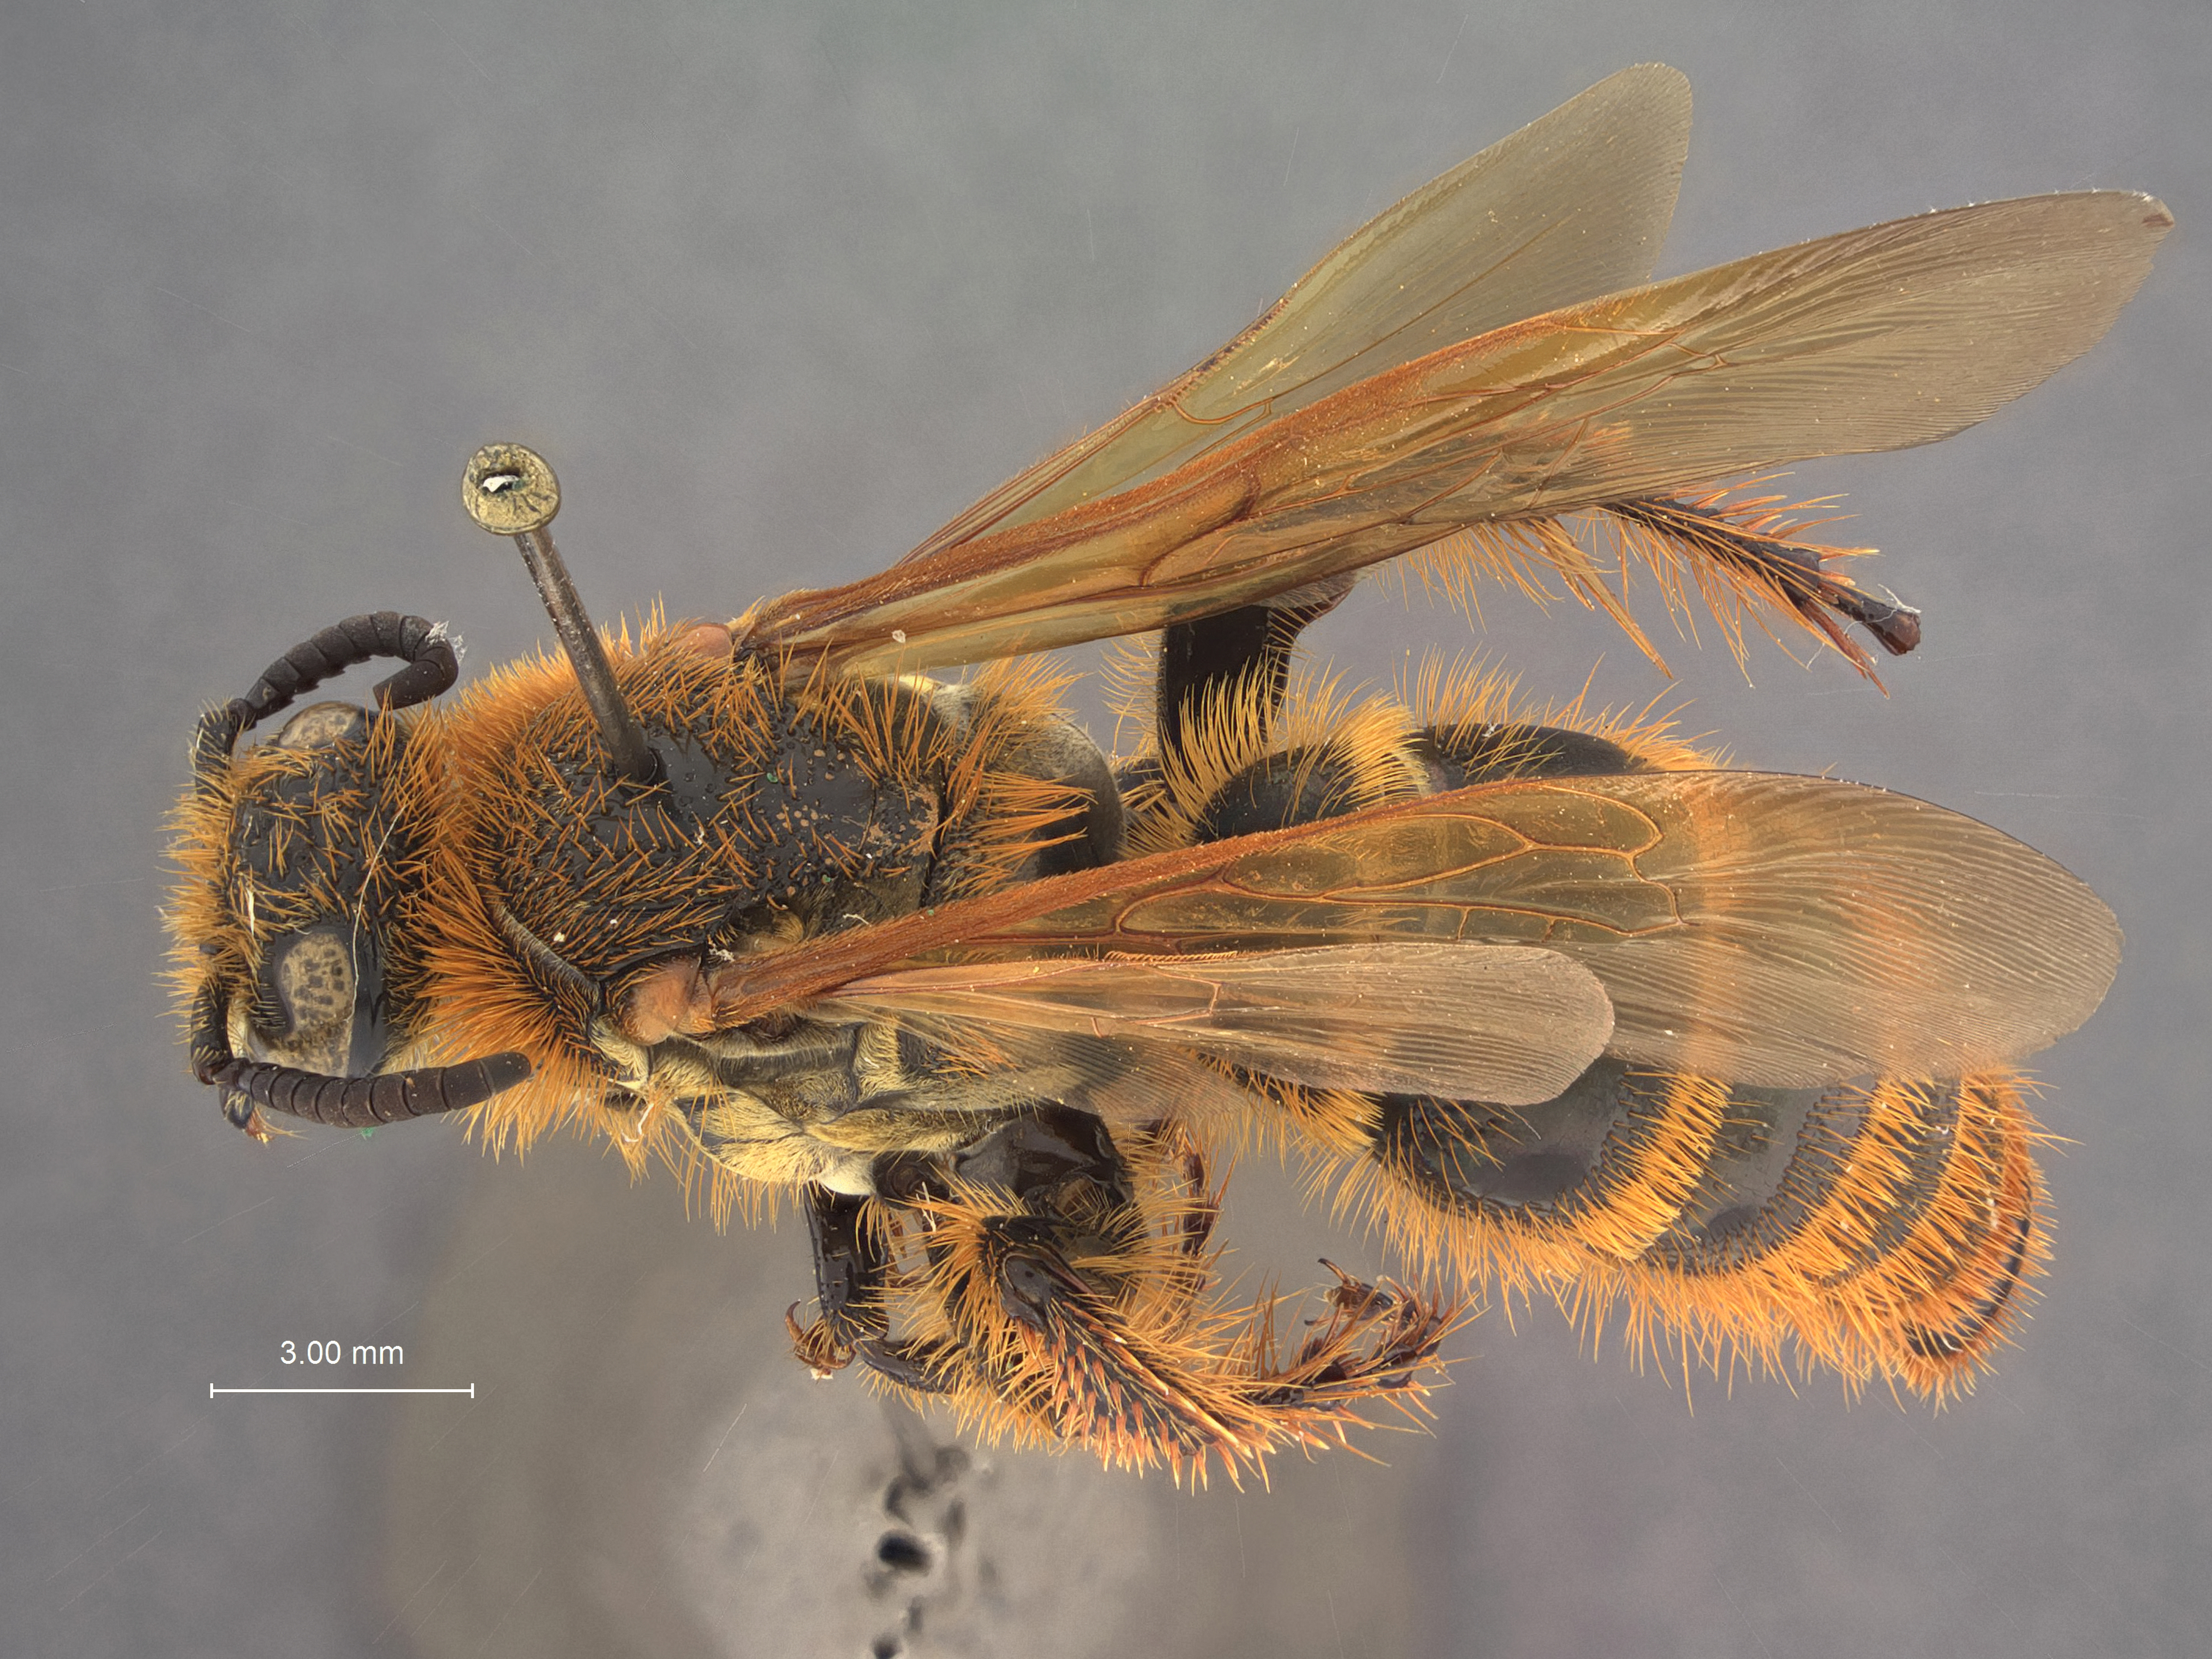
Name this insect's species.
Campsomeris taiwana
